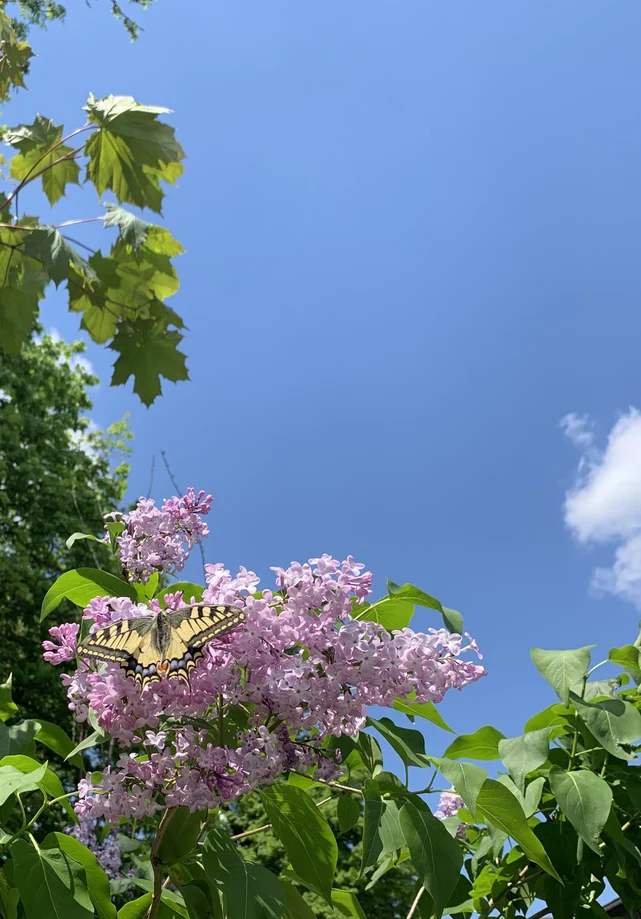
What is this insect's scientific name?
Papilio machaon
